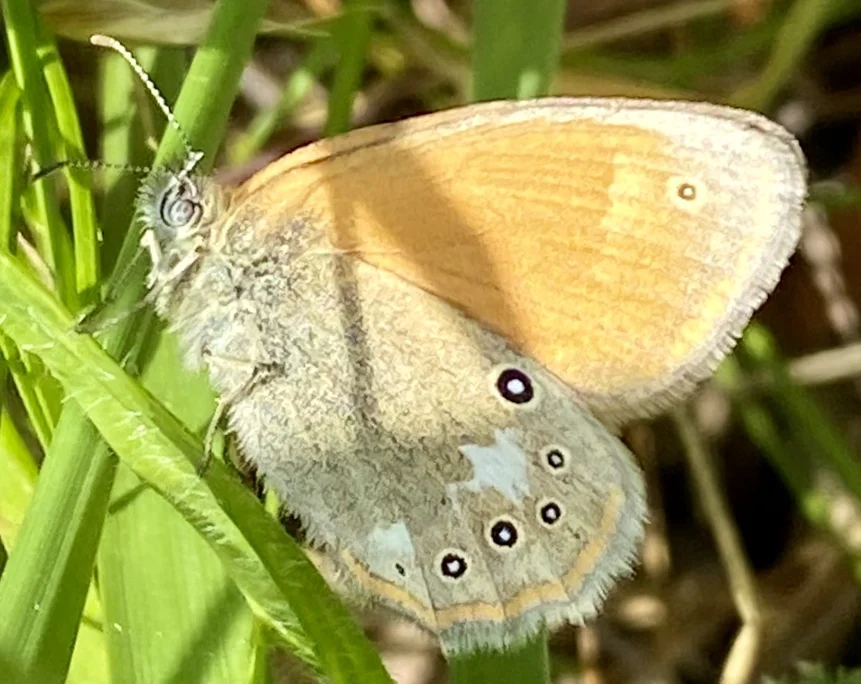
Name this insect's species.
Coenonympha glycerion (also Coenonympha iphis)
